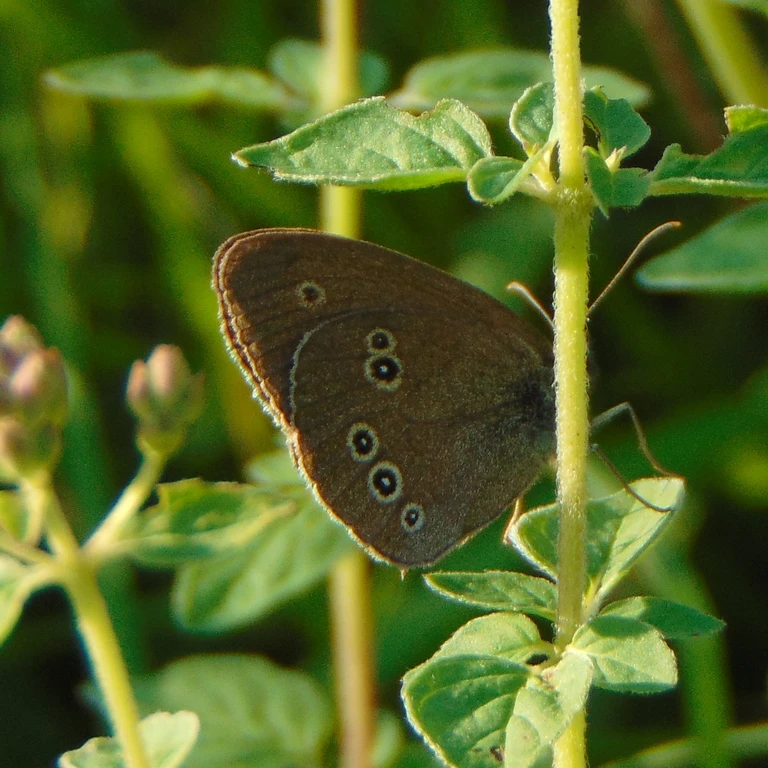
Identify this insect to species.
Aphantopus hyperantus
